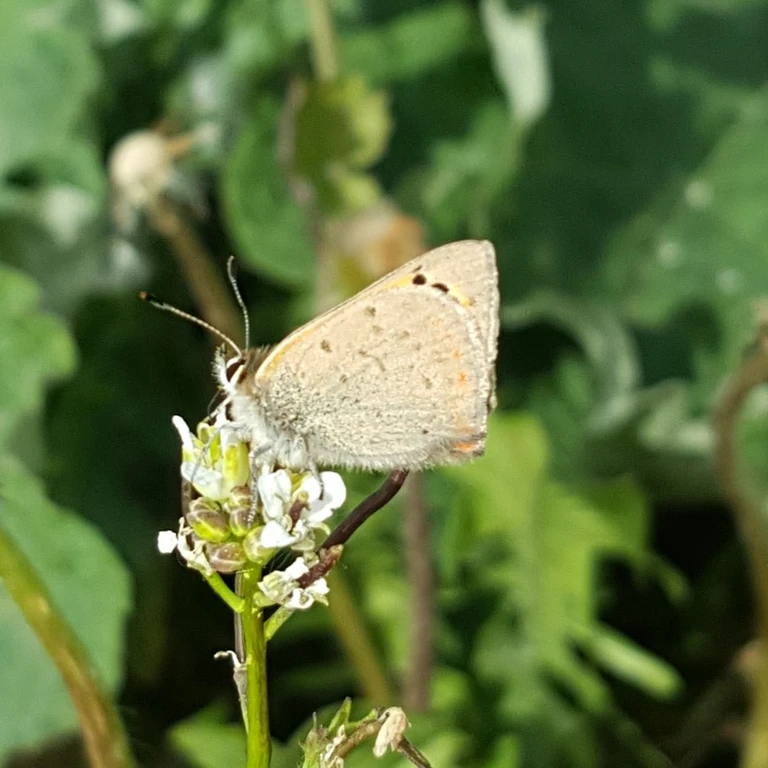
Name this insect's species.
Lycaena phlaeas
